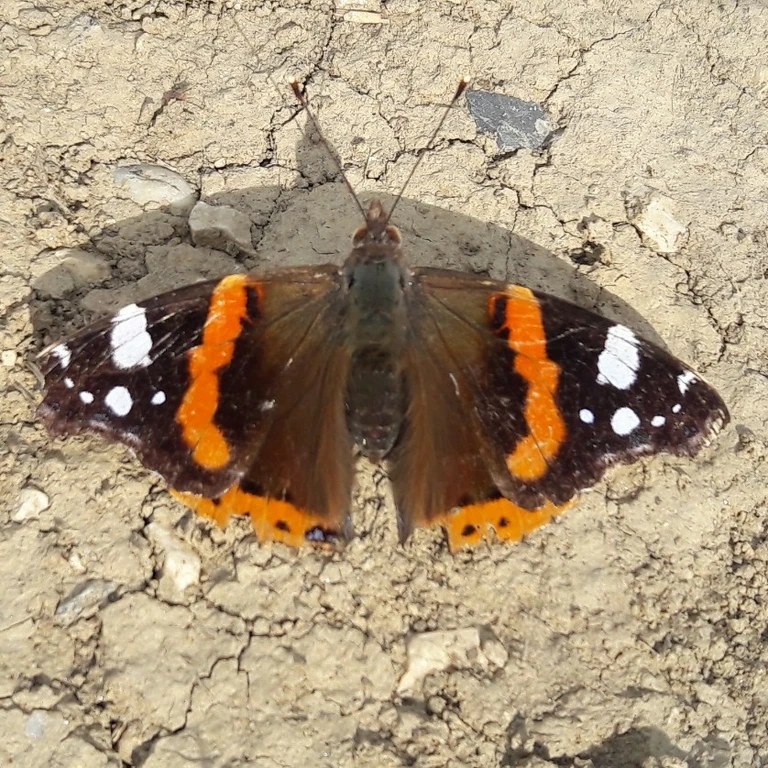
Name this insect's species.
Vanessa atalanta
